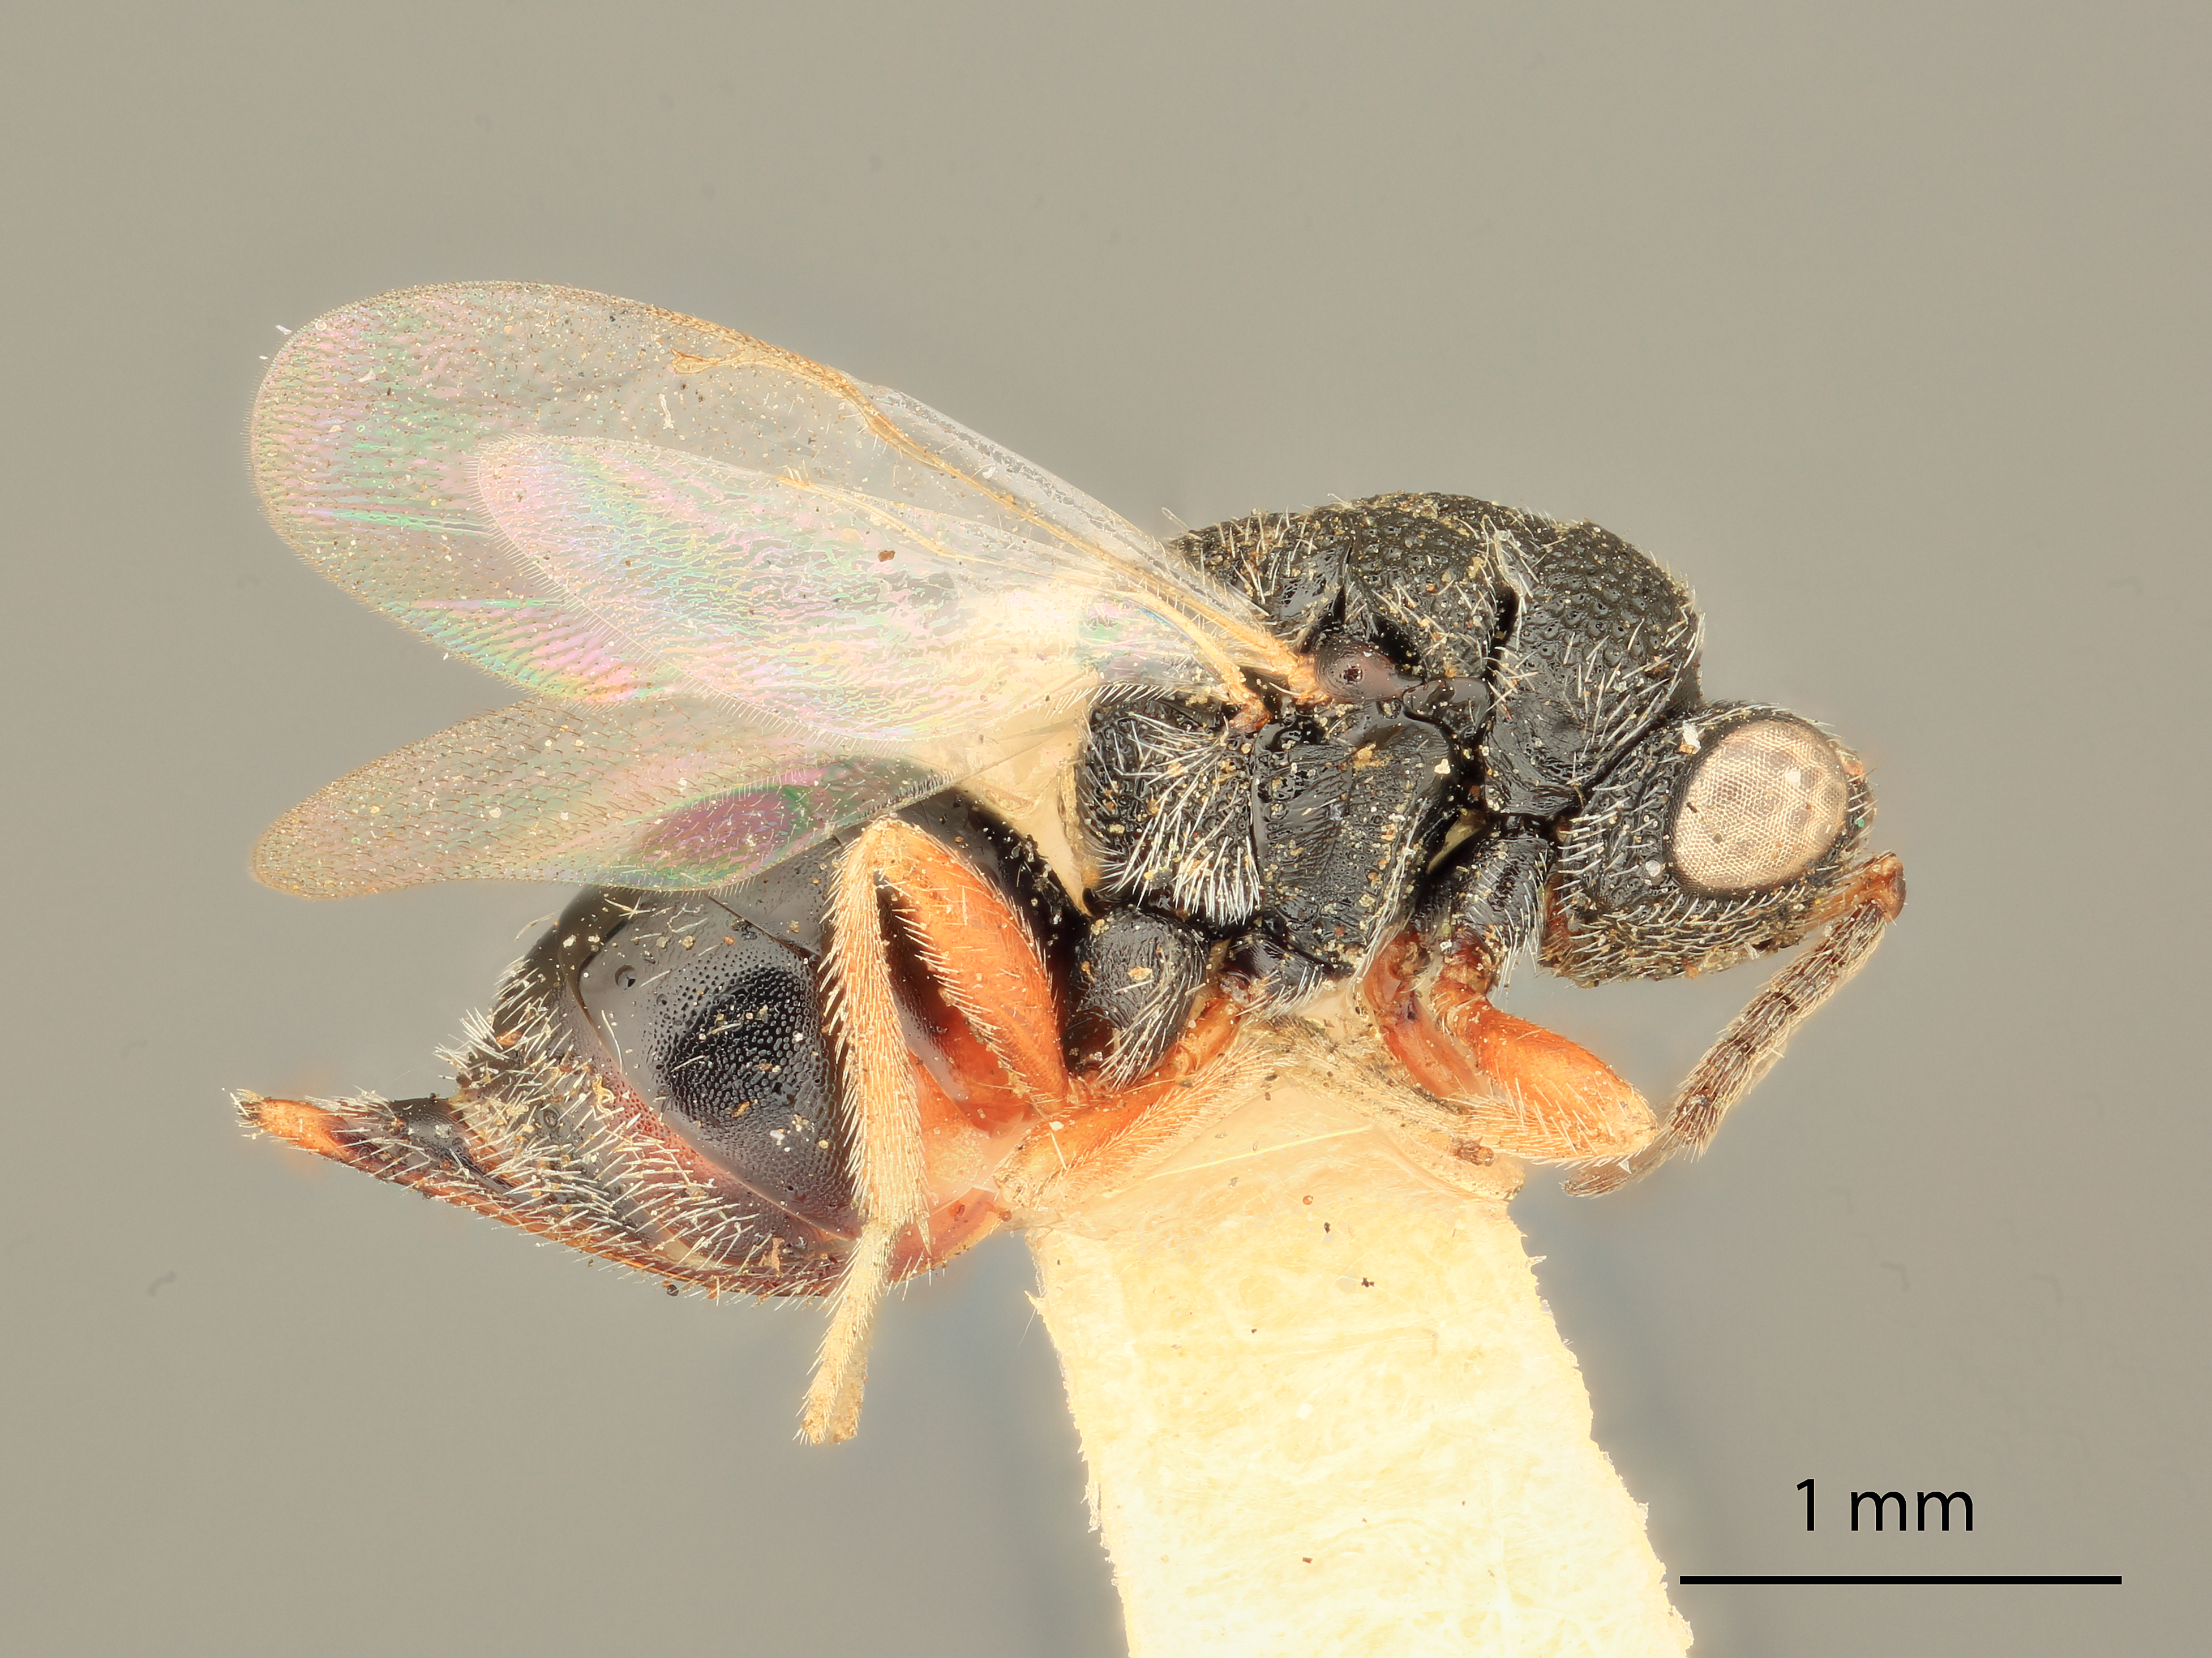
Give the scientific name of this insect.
Eurytoma fulva
